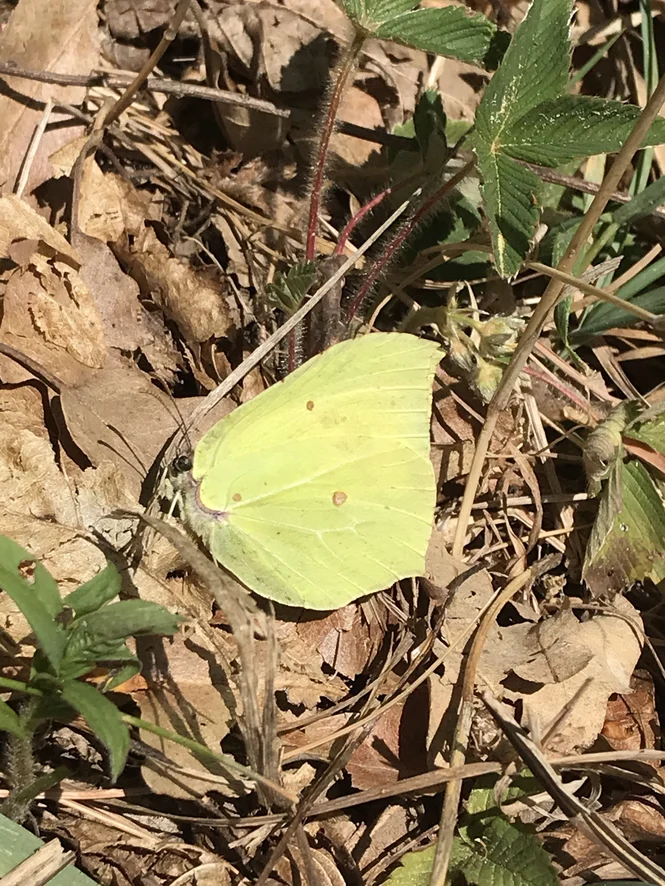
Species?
Gonepteryx rhamni
